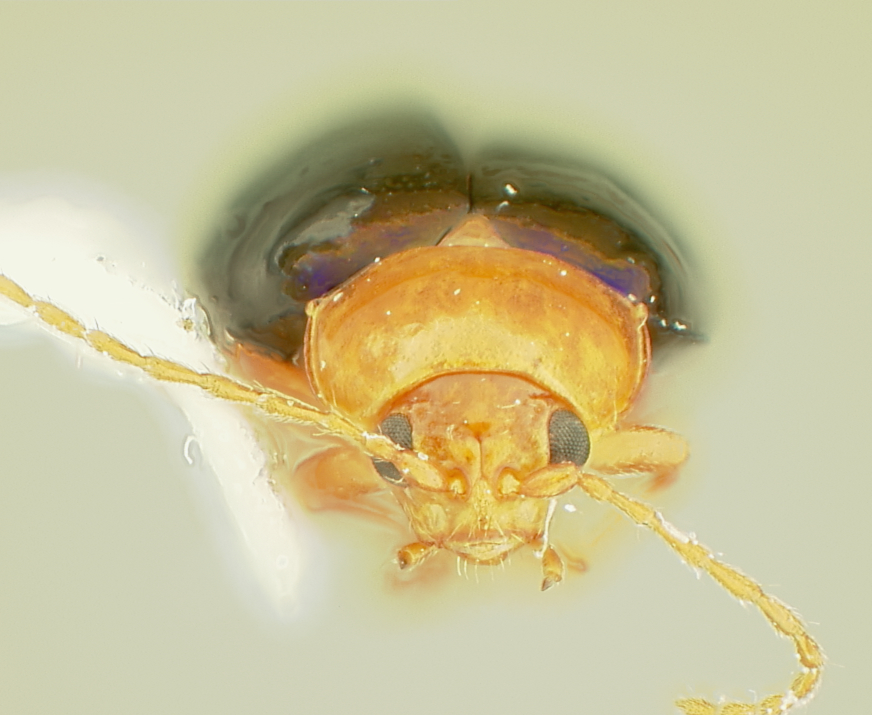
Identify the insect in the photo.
Homoschema furthi
